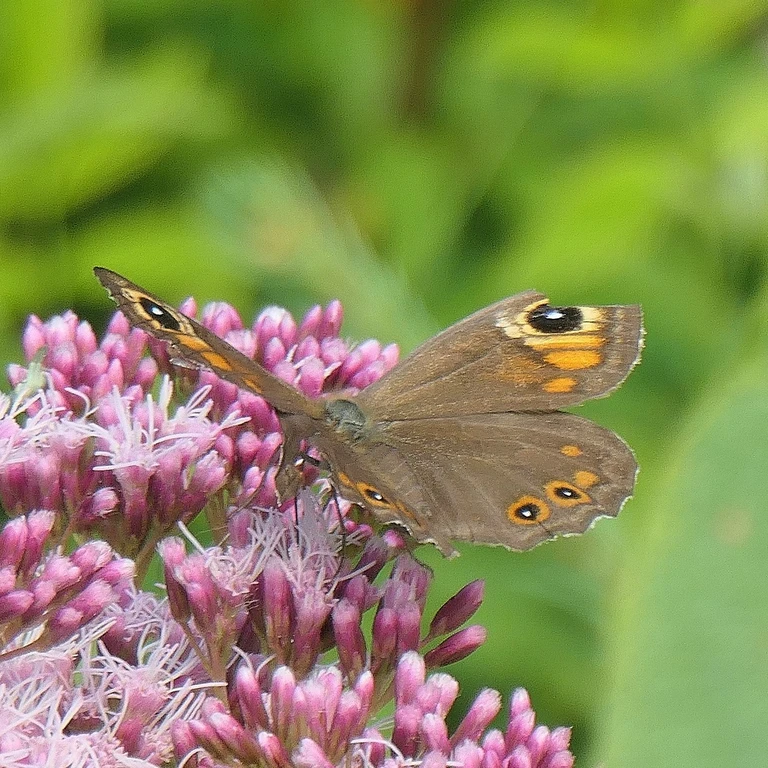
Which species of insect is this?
Lasiommata maera (also Pararge maera)
